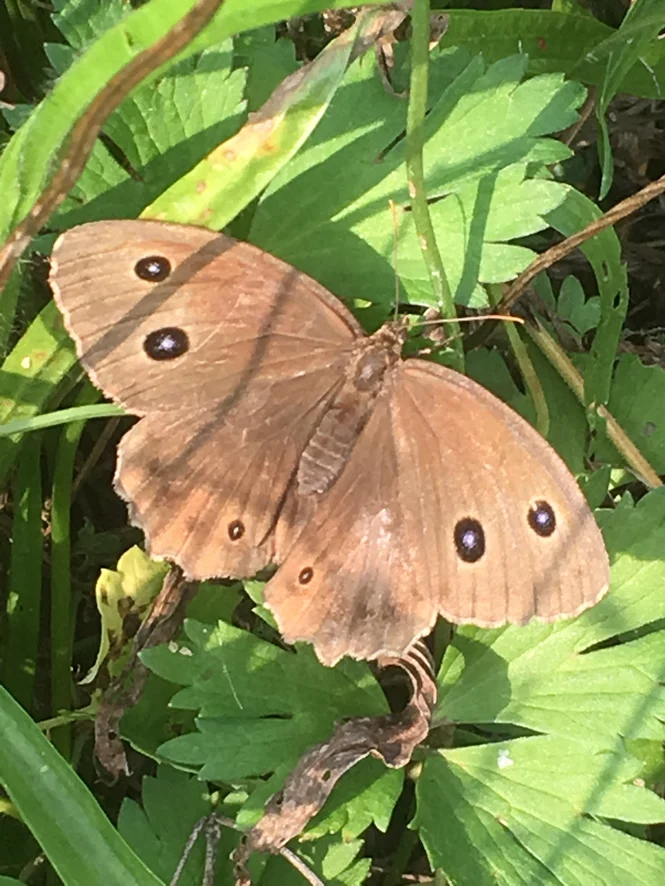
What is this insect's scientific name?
Minois dryas
